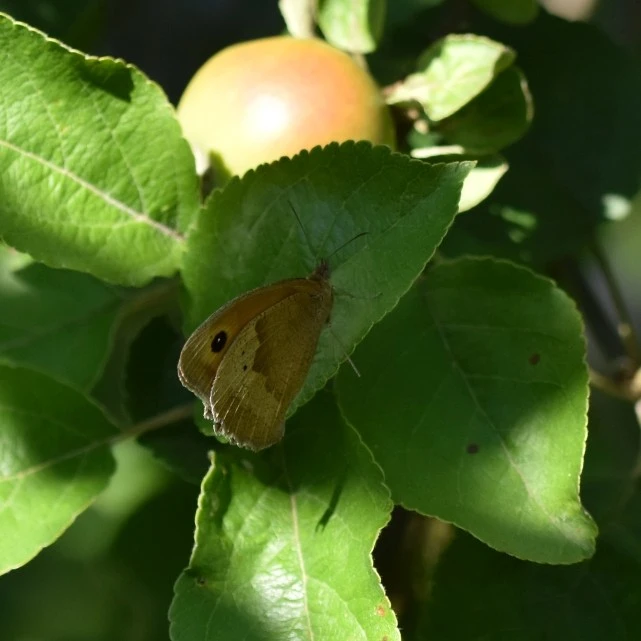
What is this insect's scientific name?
Maniola jurtina
